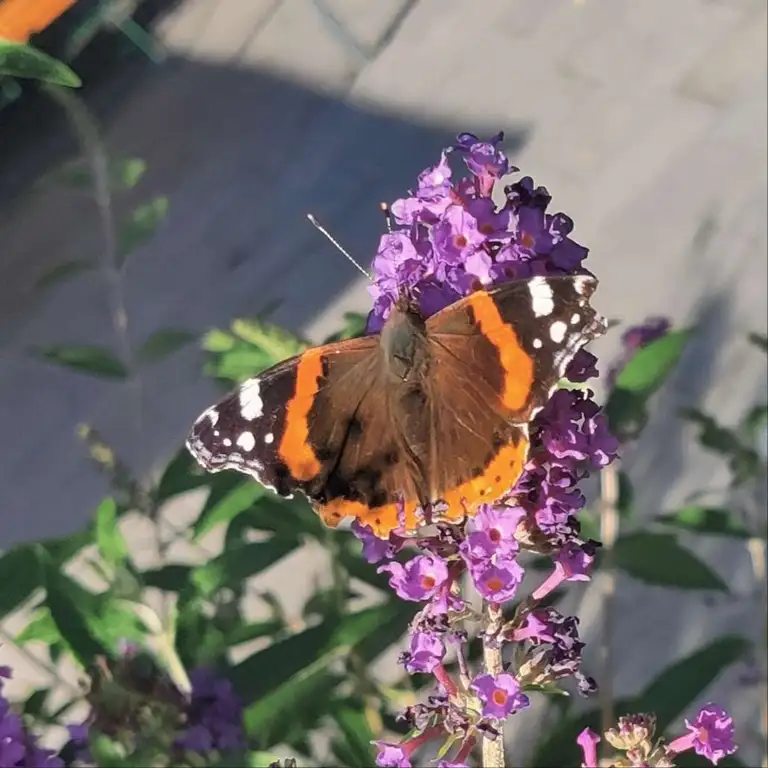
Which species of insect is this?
Vanessa atalanta
